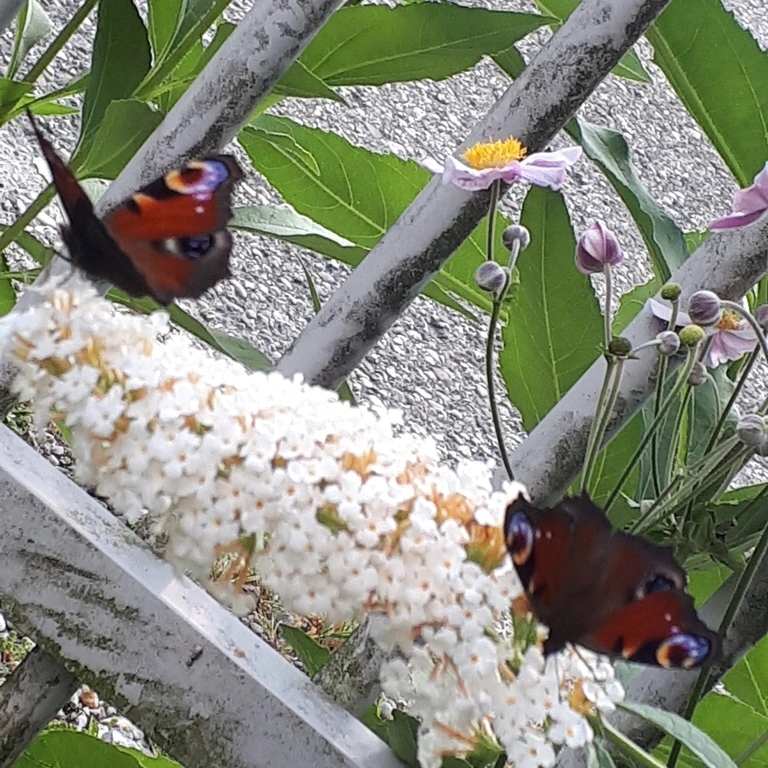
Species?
Aglais io
